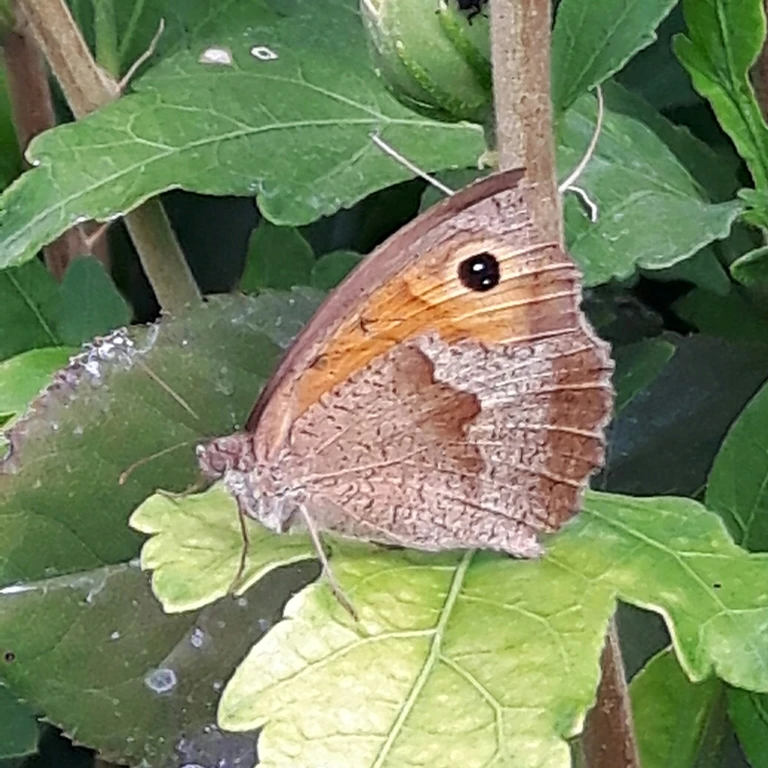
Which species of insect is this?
Maniola jurtina
